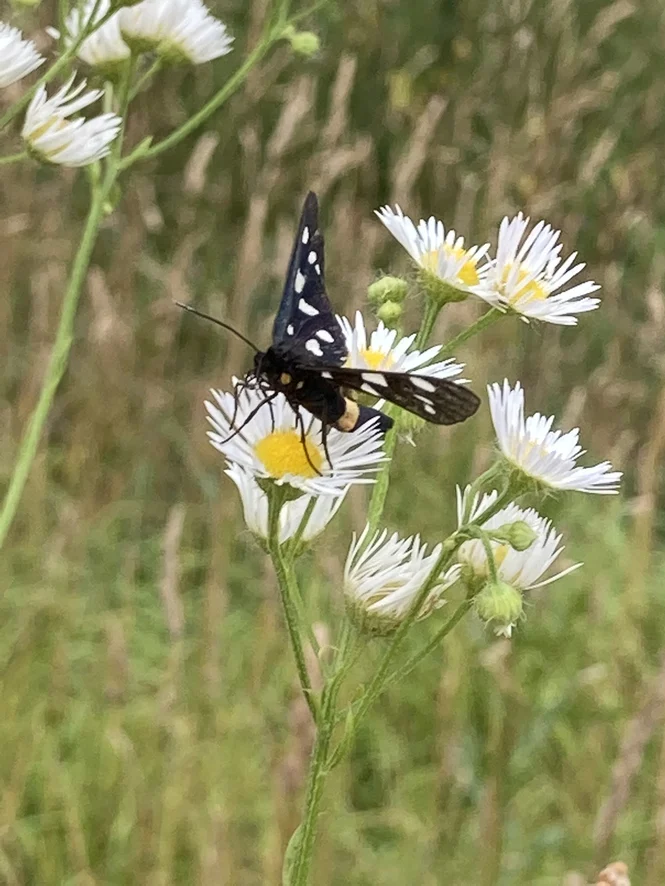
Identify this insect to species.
Amata phegea
